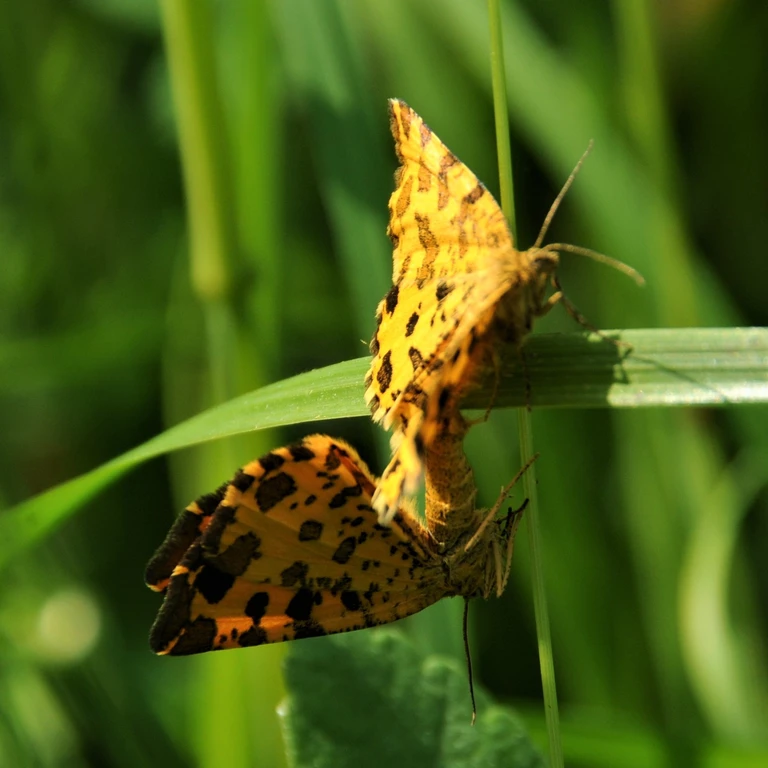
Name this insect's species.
Pseudopanthera macularia
